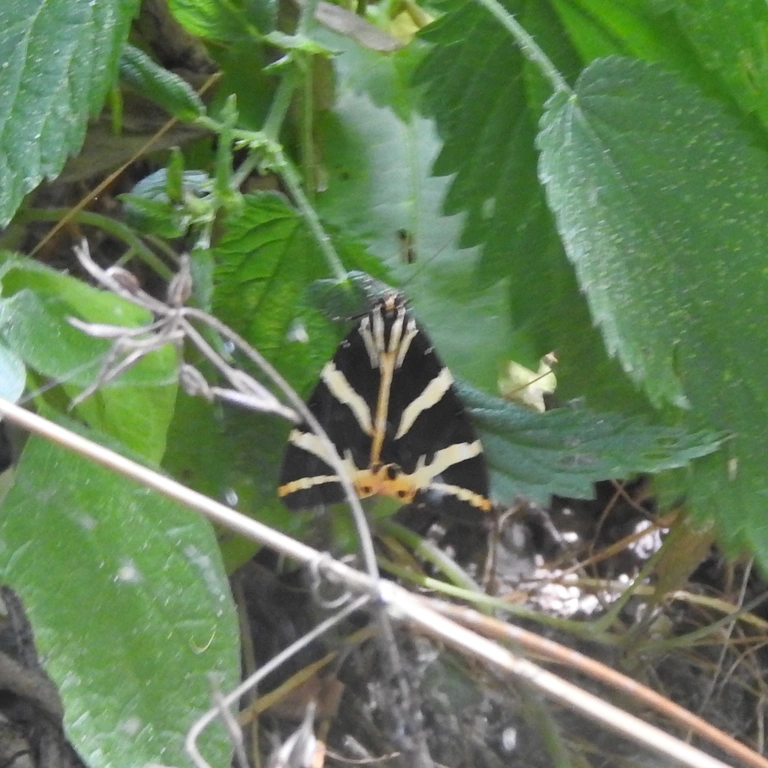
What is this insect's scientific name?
Euplagia quadripunctaria
